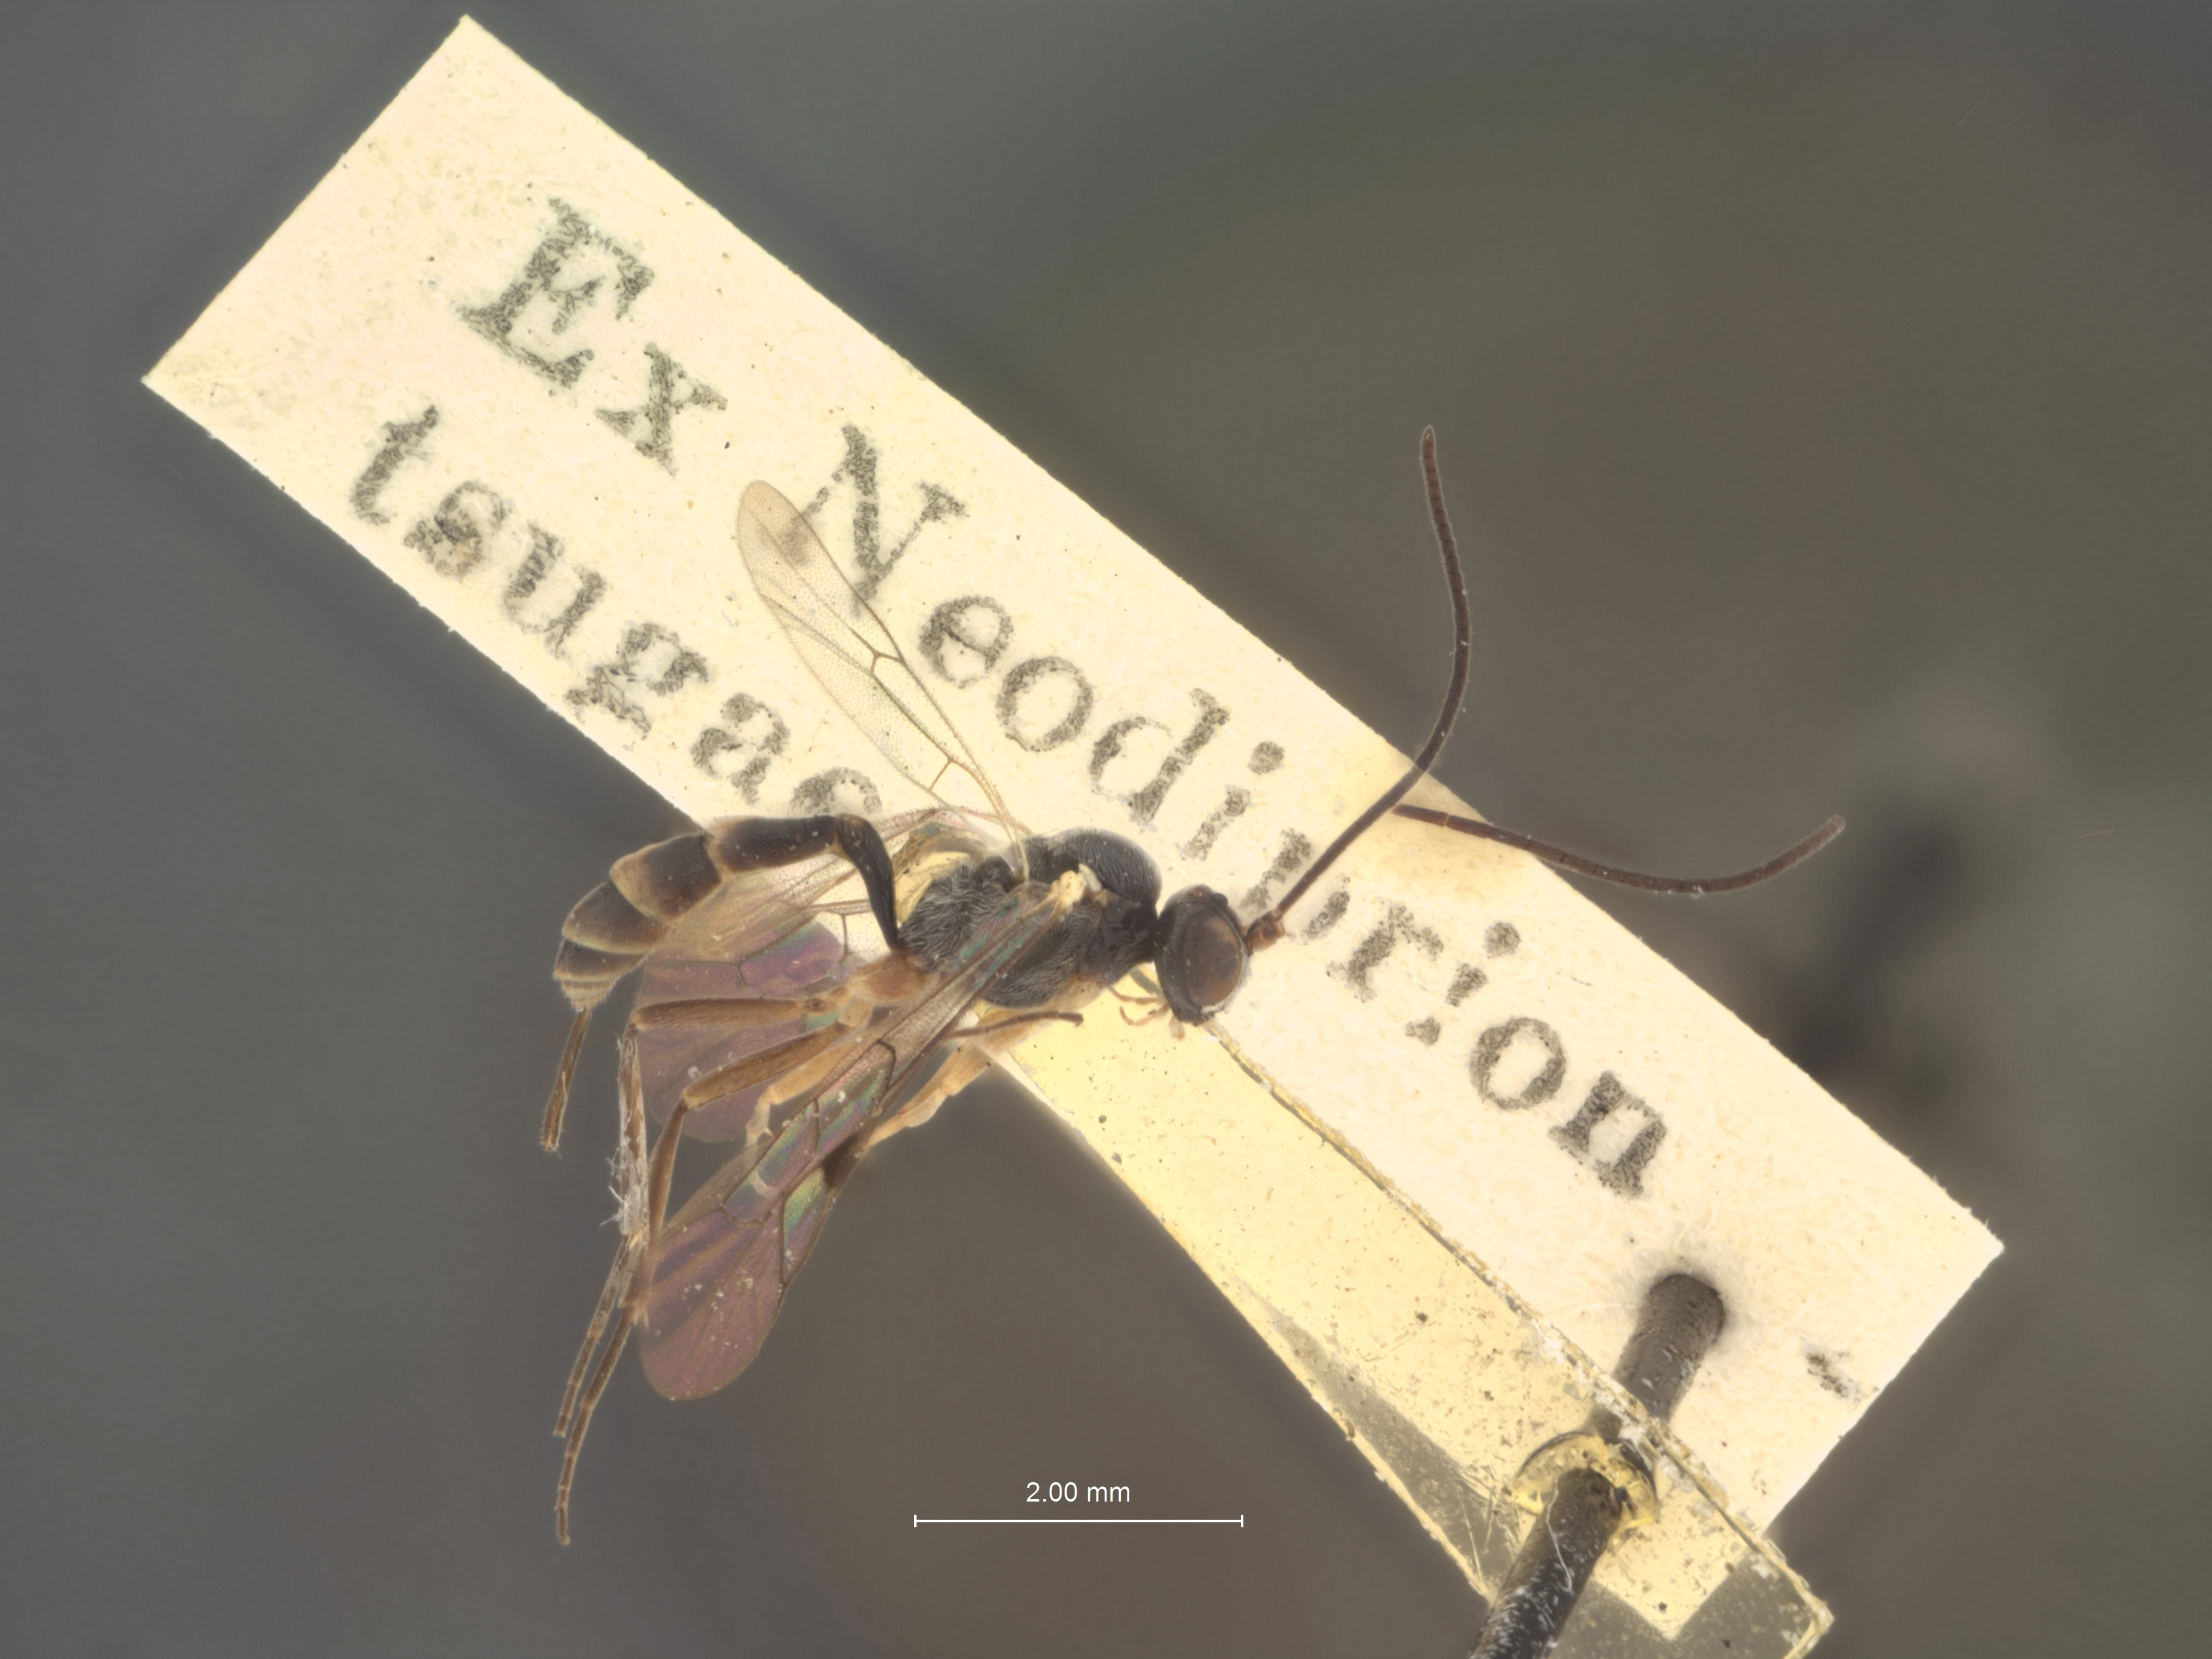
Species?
Thisiotorus latifrons
